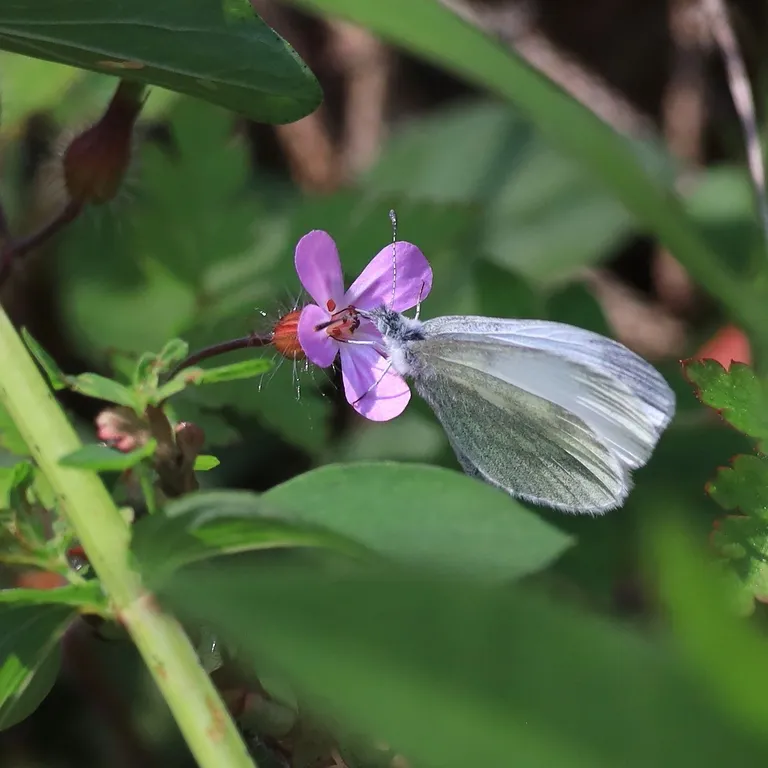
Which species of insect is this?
Leptidea sinapis/juvernica
